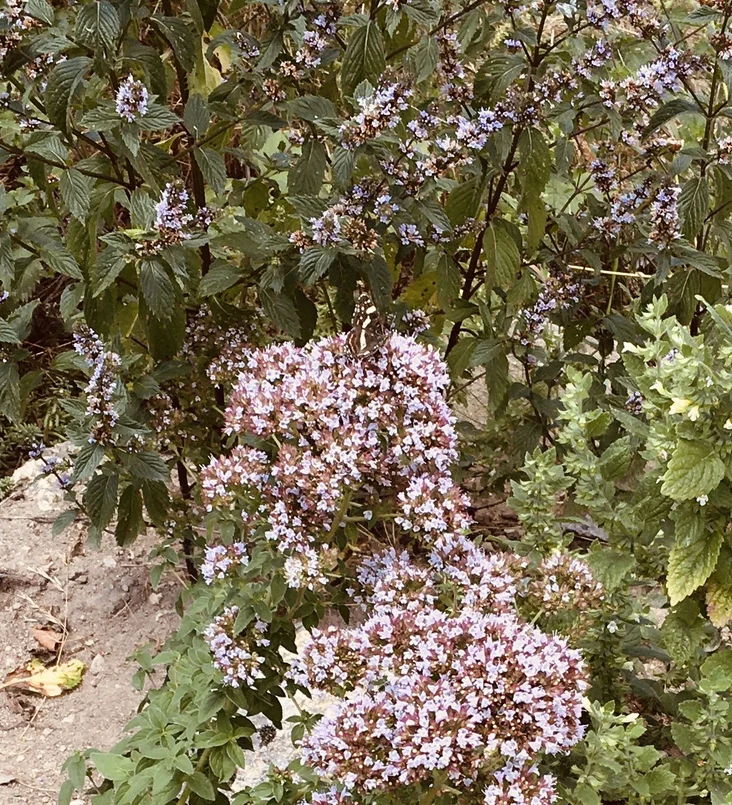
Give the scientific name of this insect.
Araschnia levana
